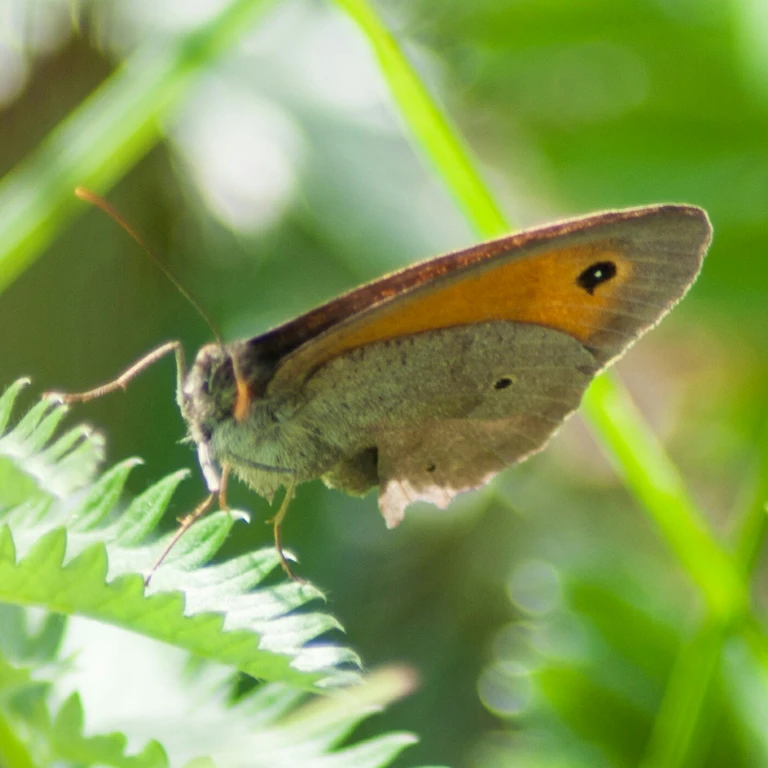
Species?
Maniola jurtina
